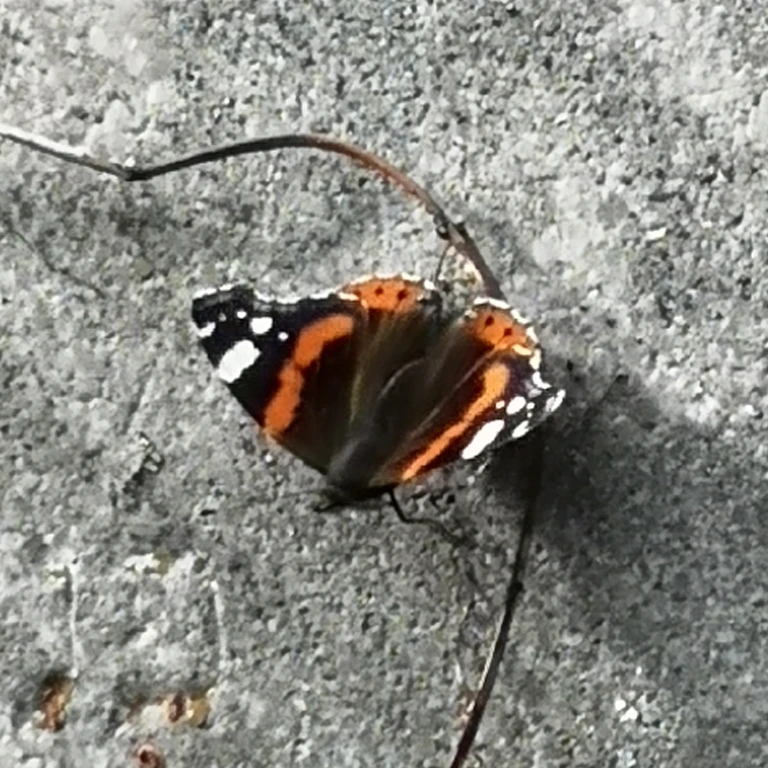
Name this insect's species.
Vanessa atalanta
